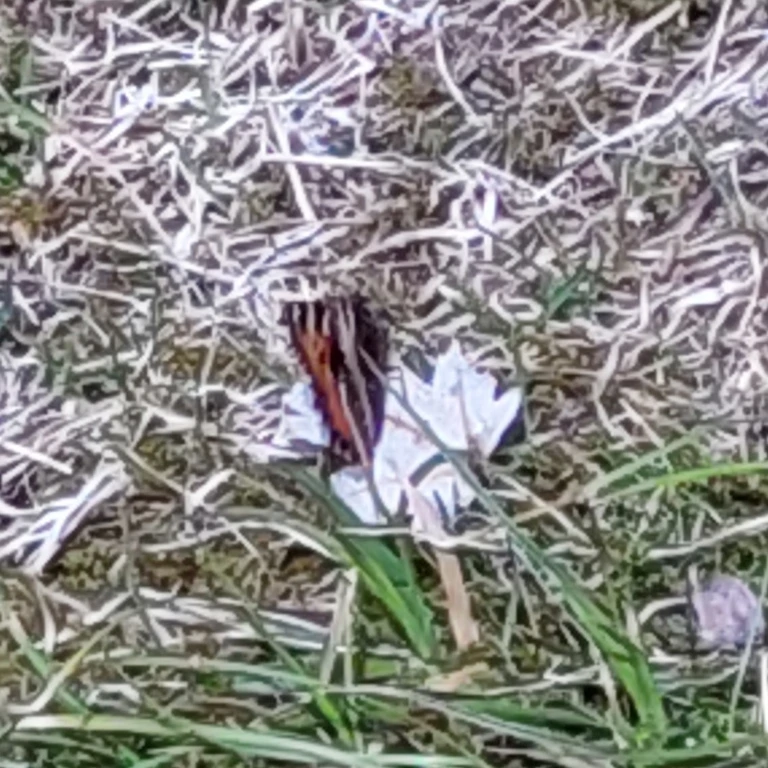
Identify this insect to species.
Aglais urticae
